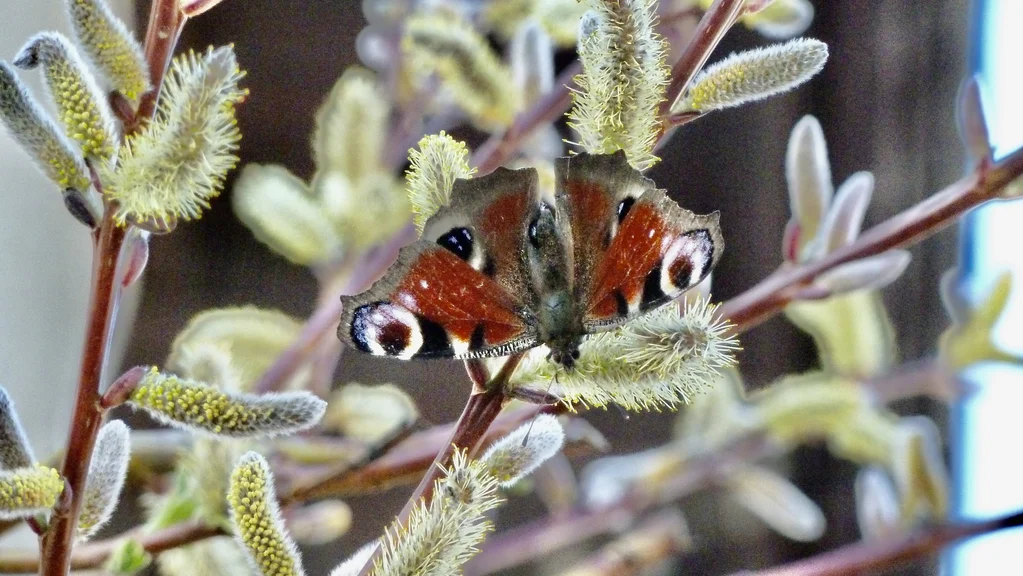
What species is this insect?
Aglais io
